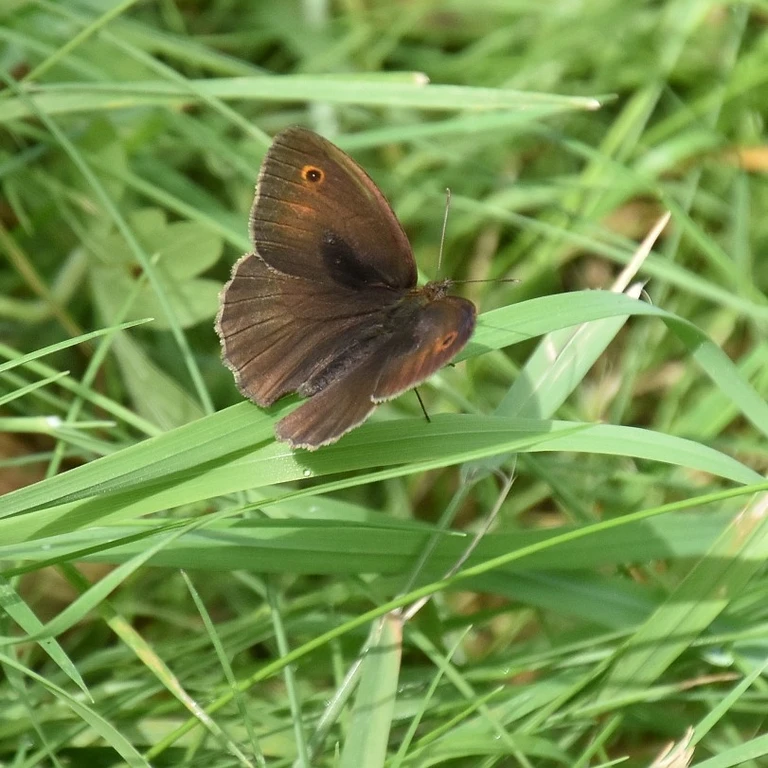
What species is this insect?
Maniola jurtina
